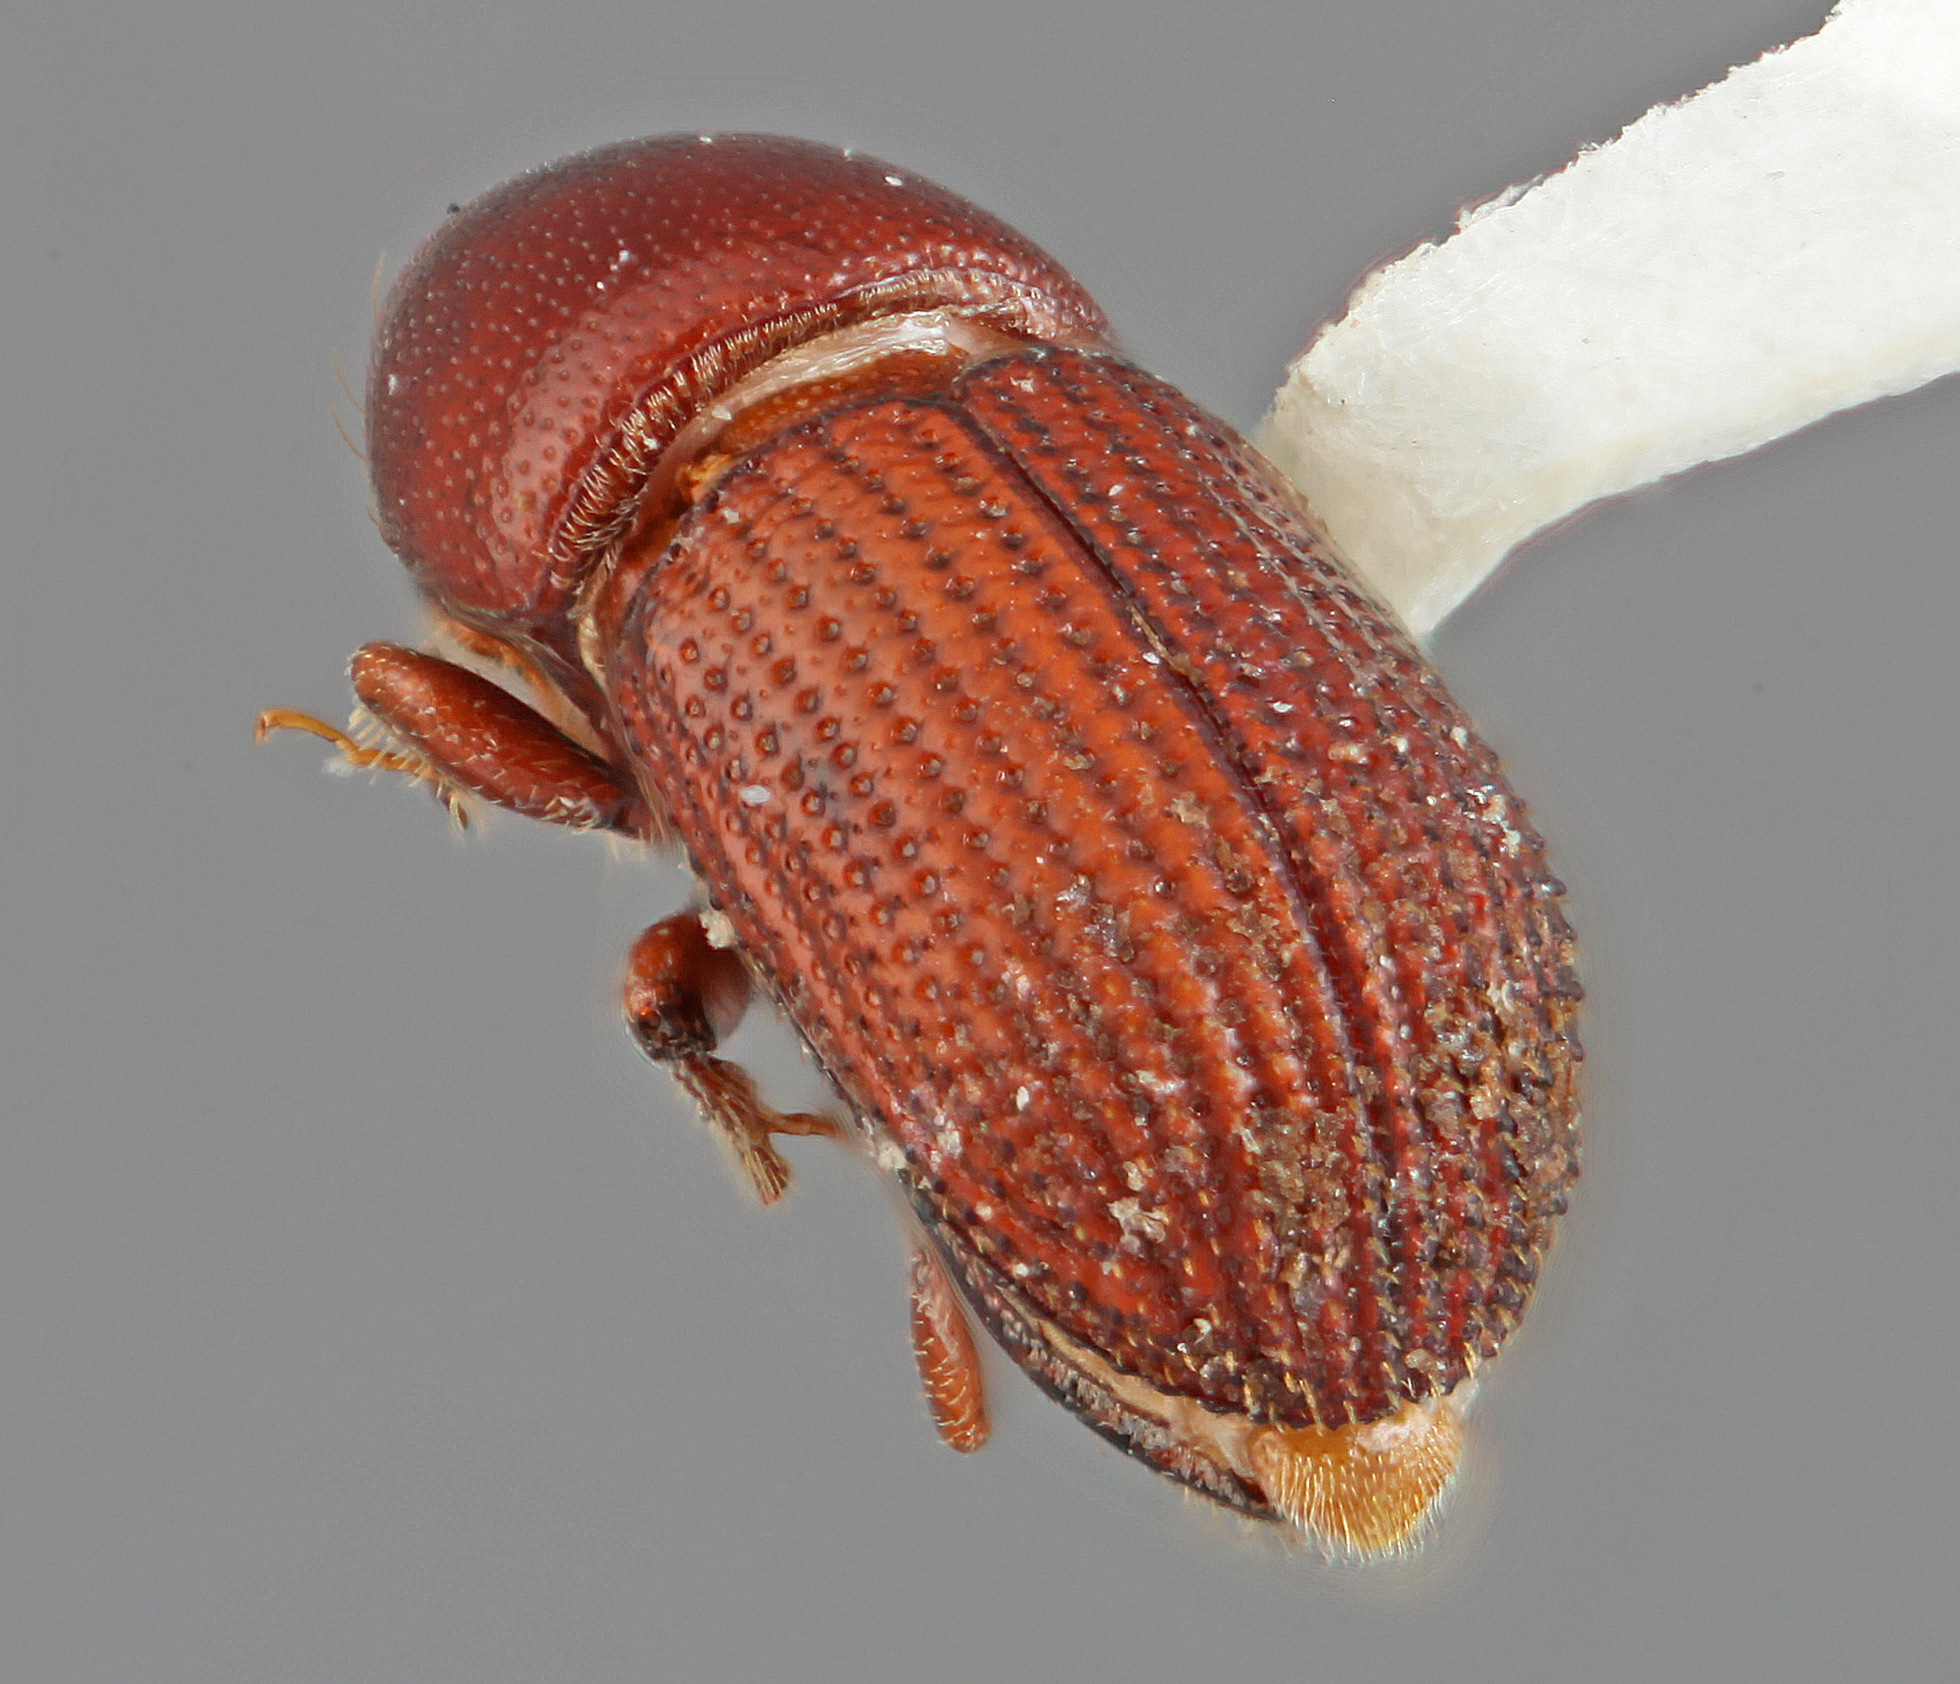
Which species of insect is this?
Loganius splendens
